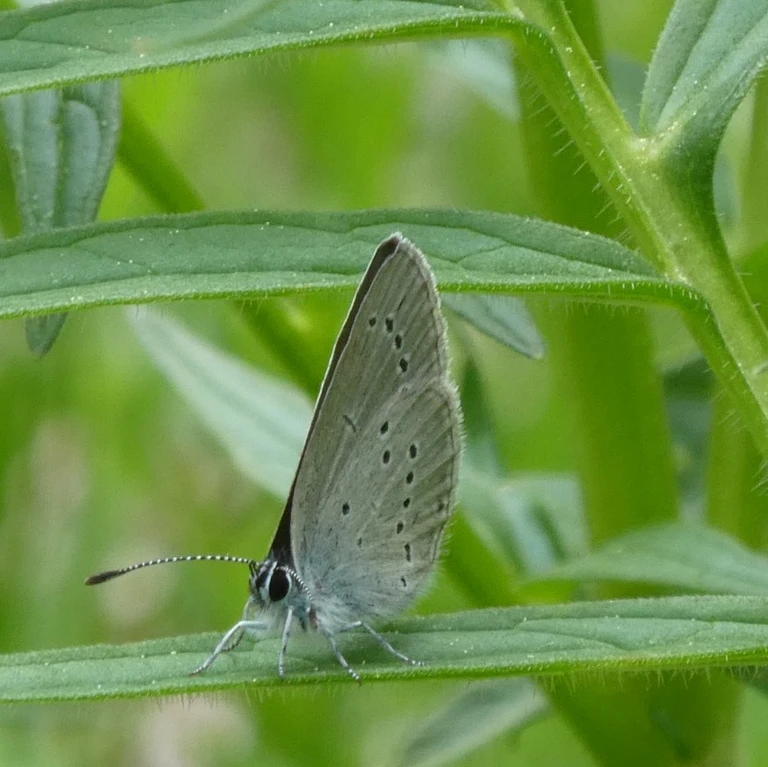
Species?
Cupido minimus
